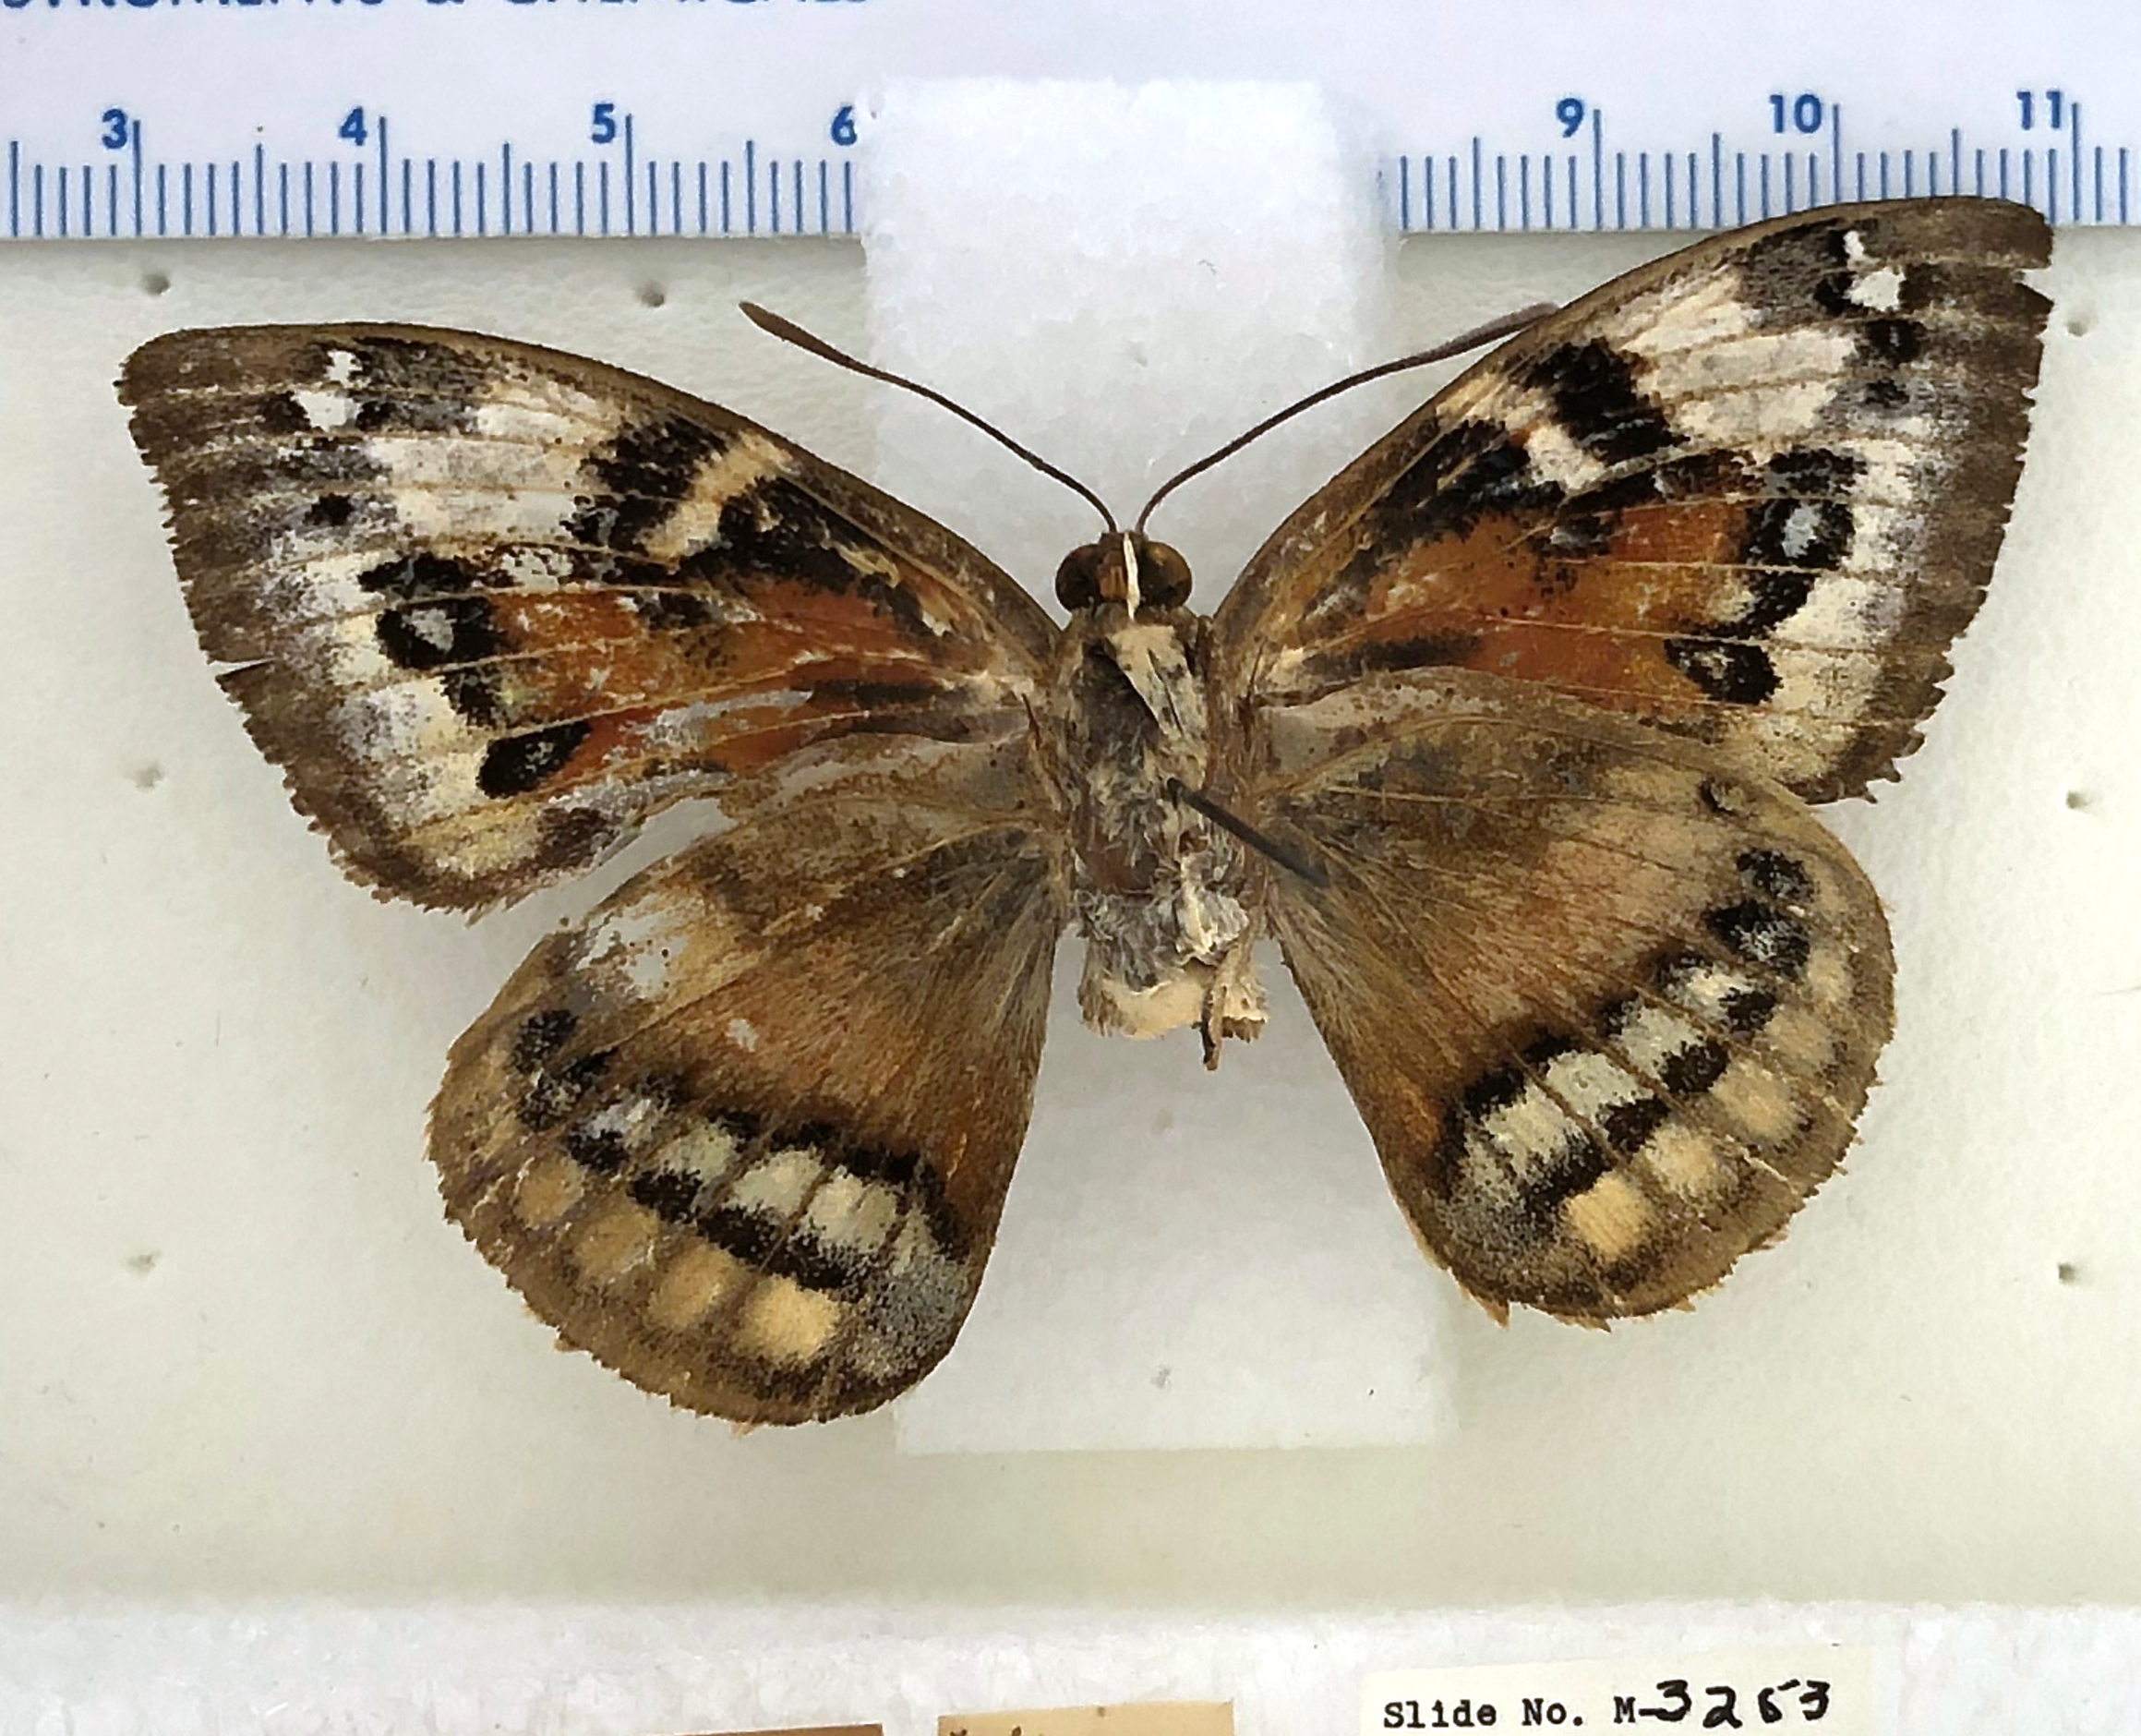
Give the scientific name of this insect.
Castnia thysanete
